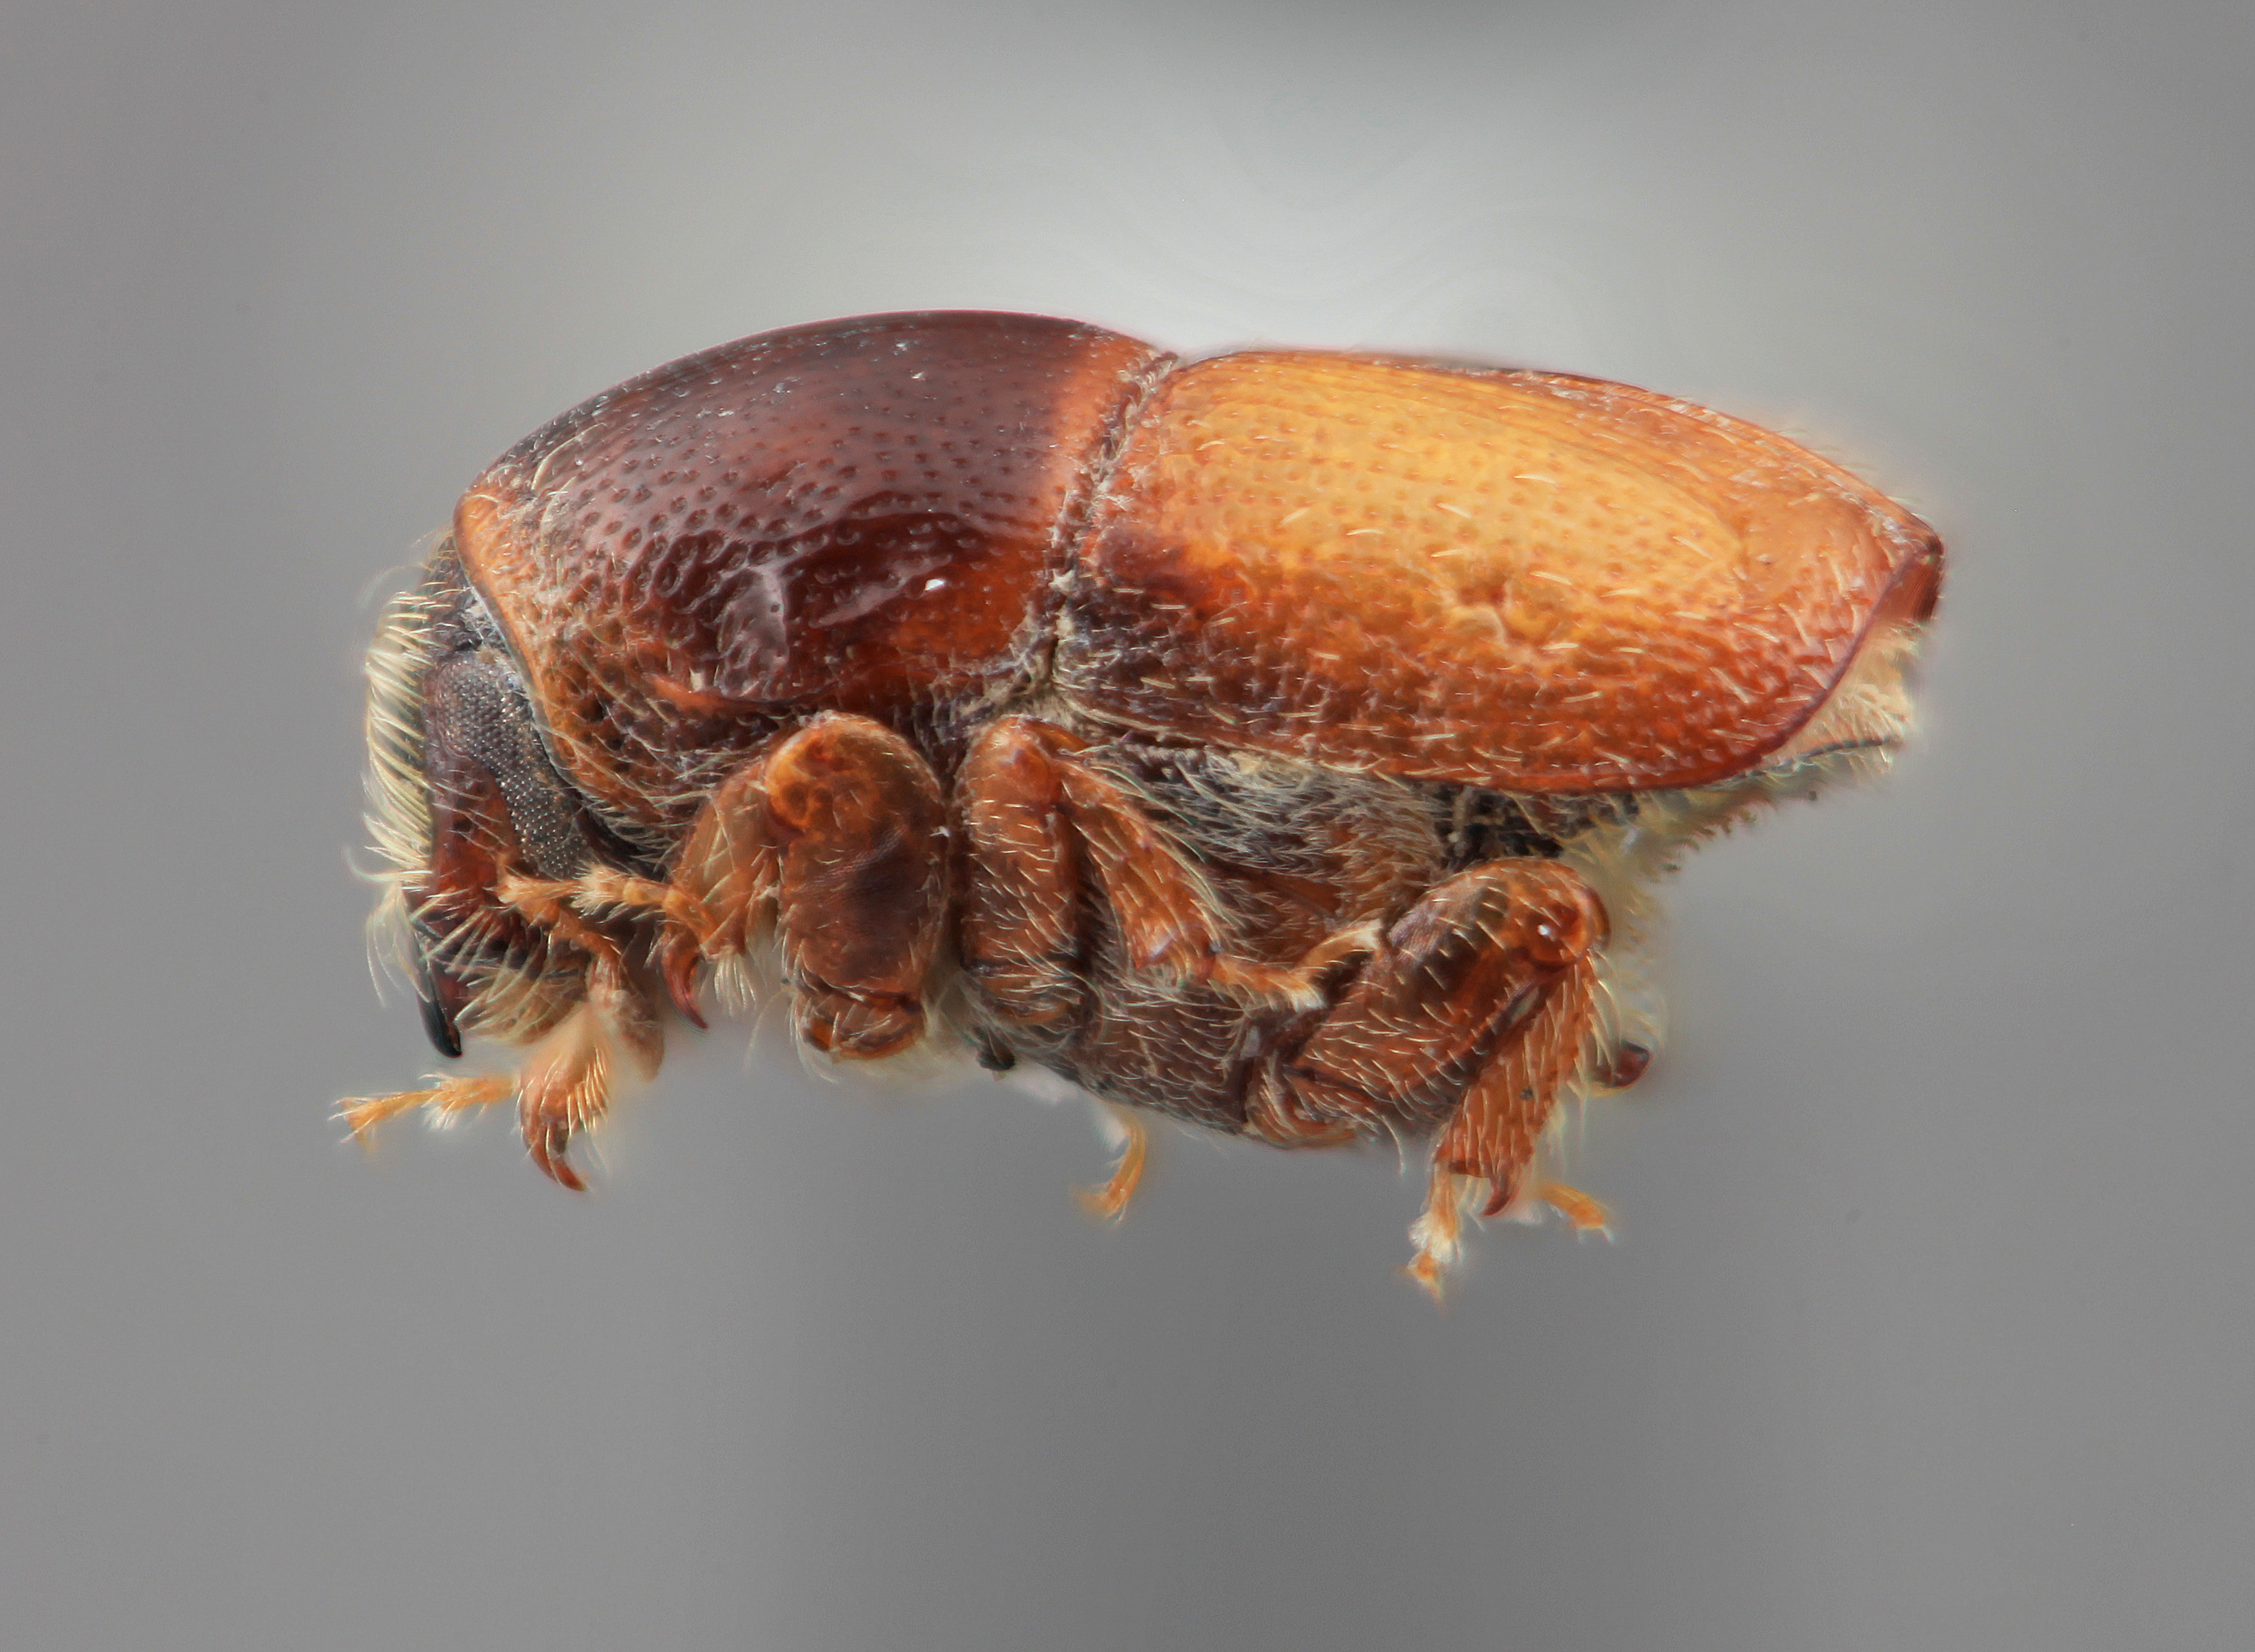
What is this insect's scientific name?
Scolytus laetus
